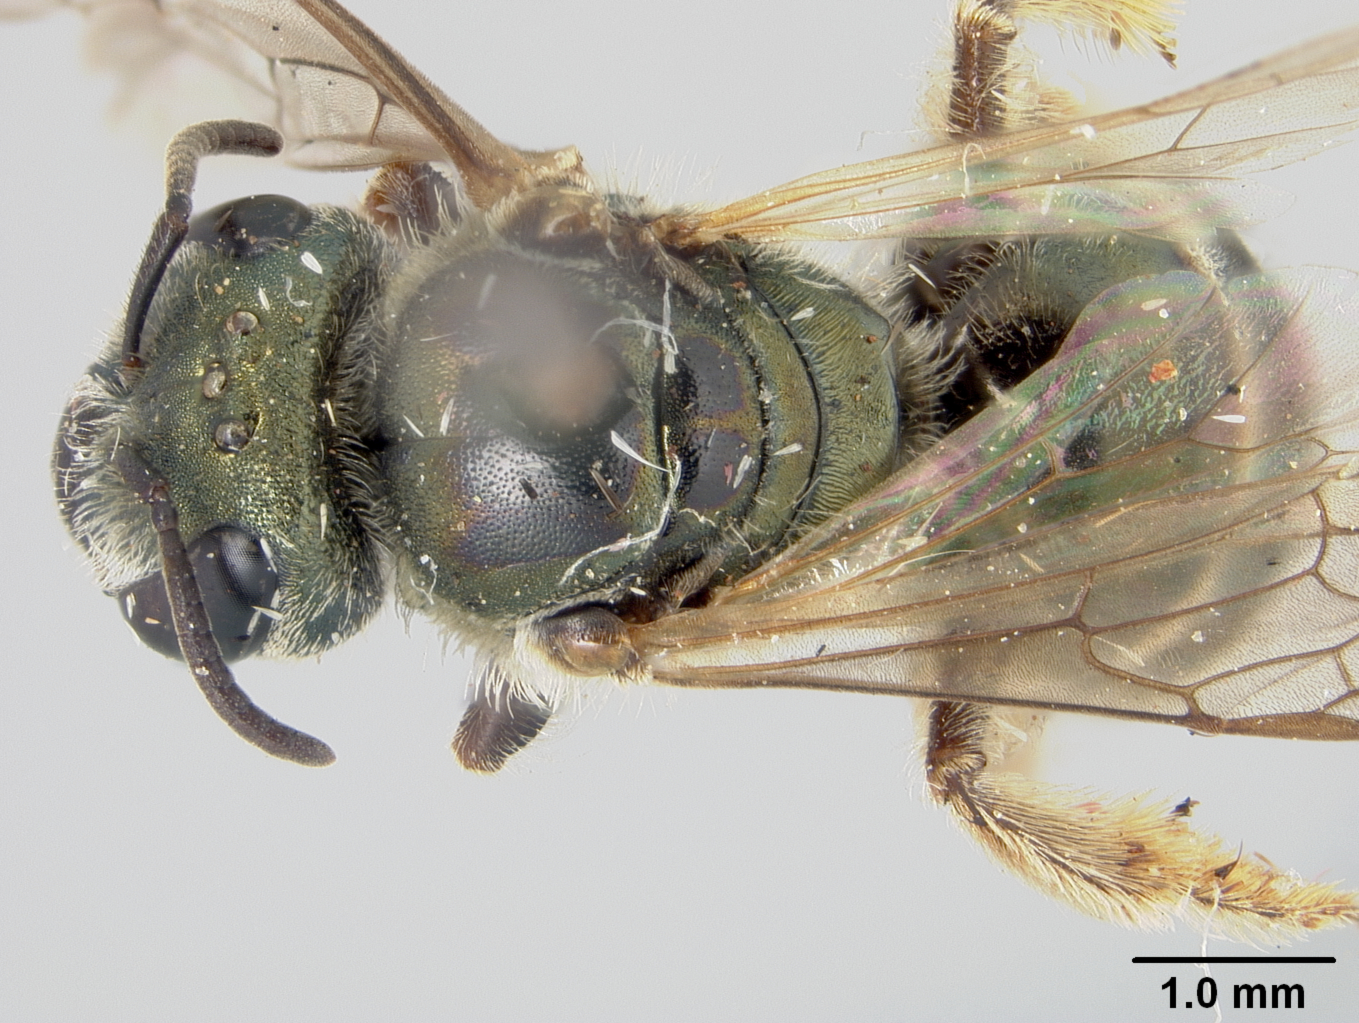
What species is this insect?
Halictus pseudovagans
